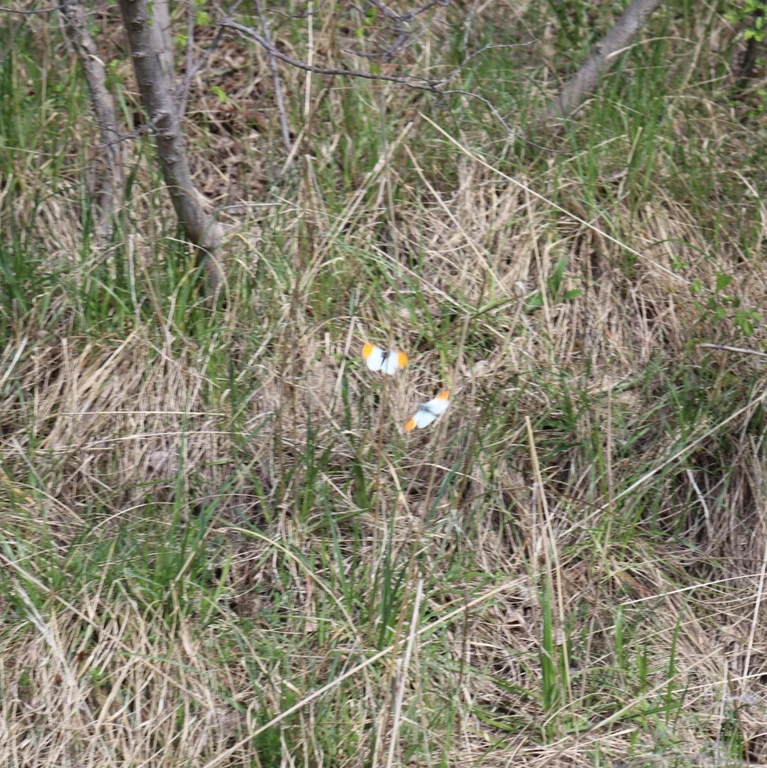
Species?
Anthocharis cardamines
